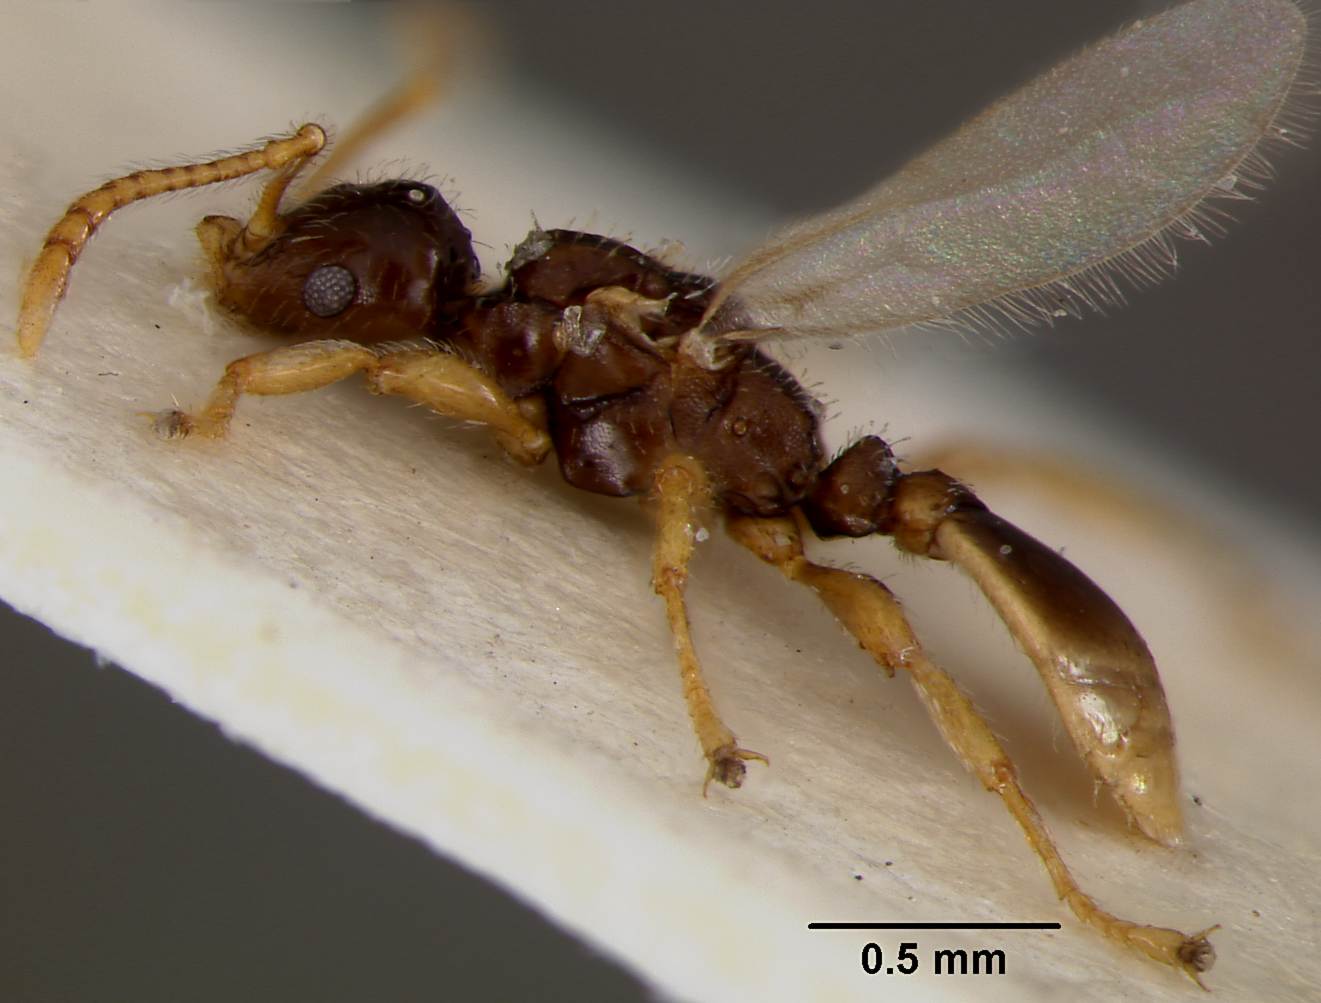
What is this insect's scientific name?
Teleutomyrmex schneideri
